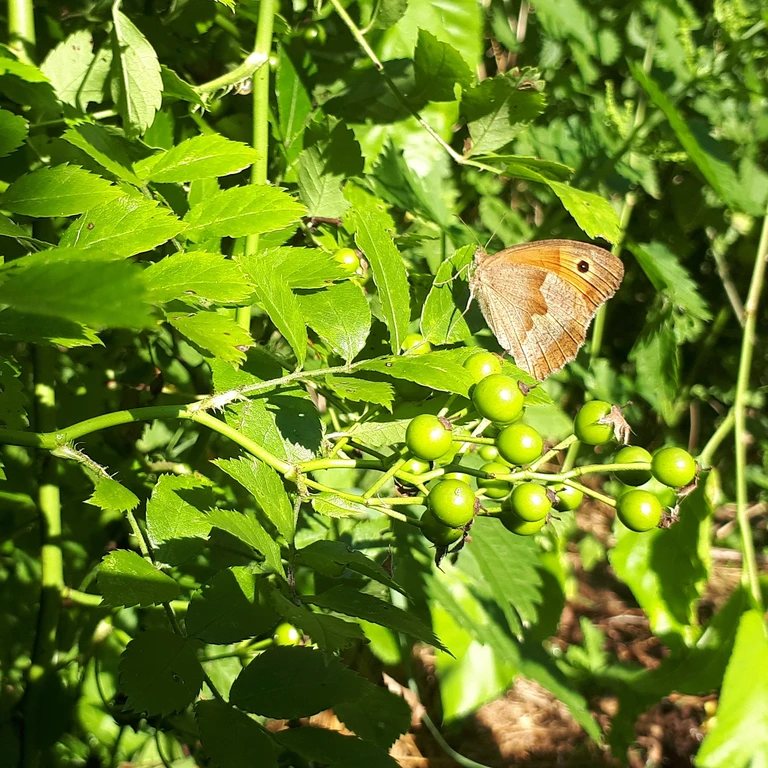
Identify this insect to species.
Maniola jurtina
